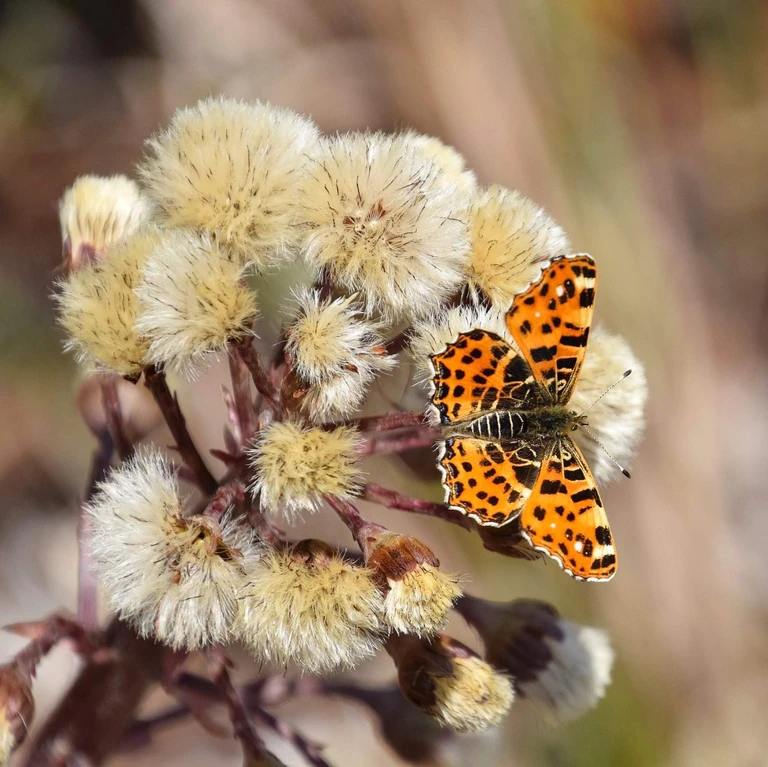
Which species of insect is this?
Araschnia levana
